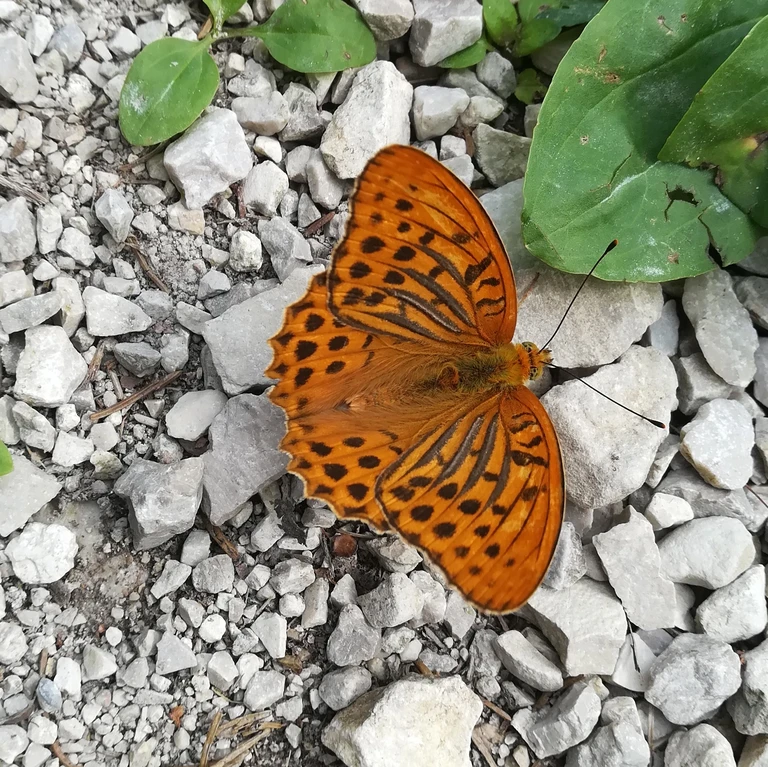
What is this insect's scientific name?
Argynnis paphia
